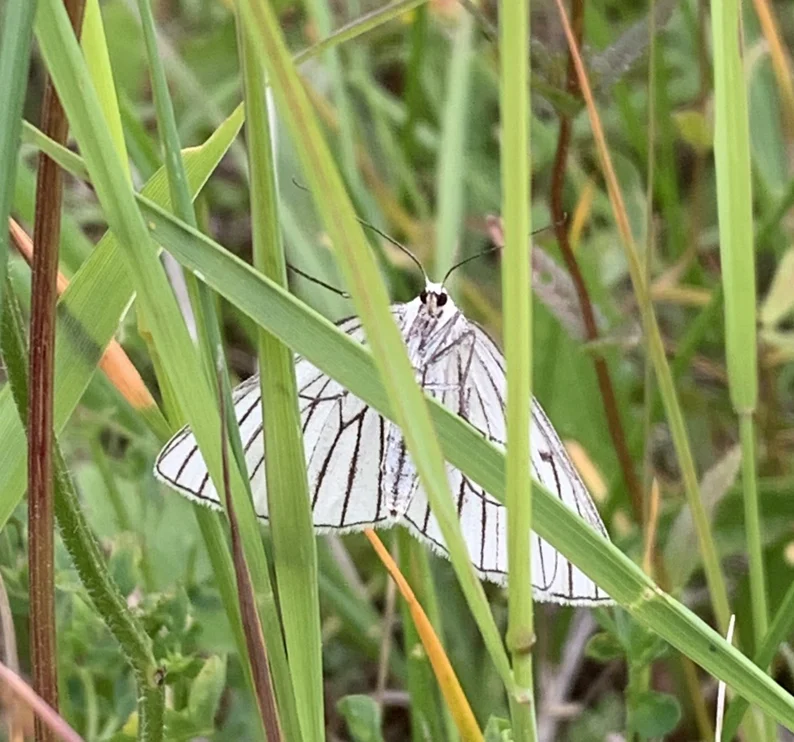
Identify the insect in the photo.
Siona lineata
